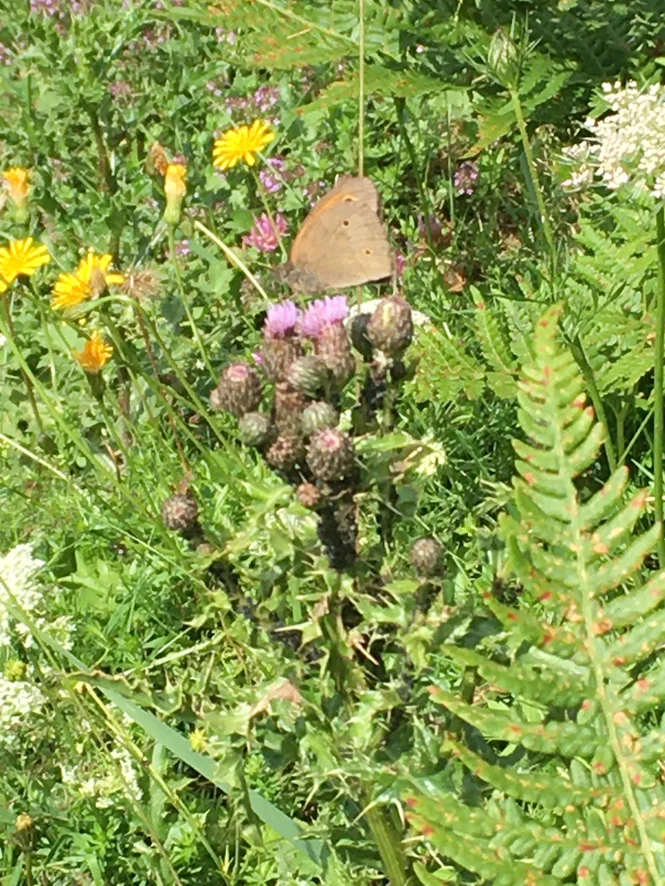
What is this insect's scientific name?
Maniola jurtina
